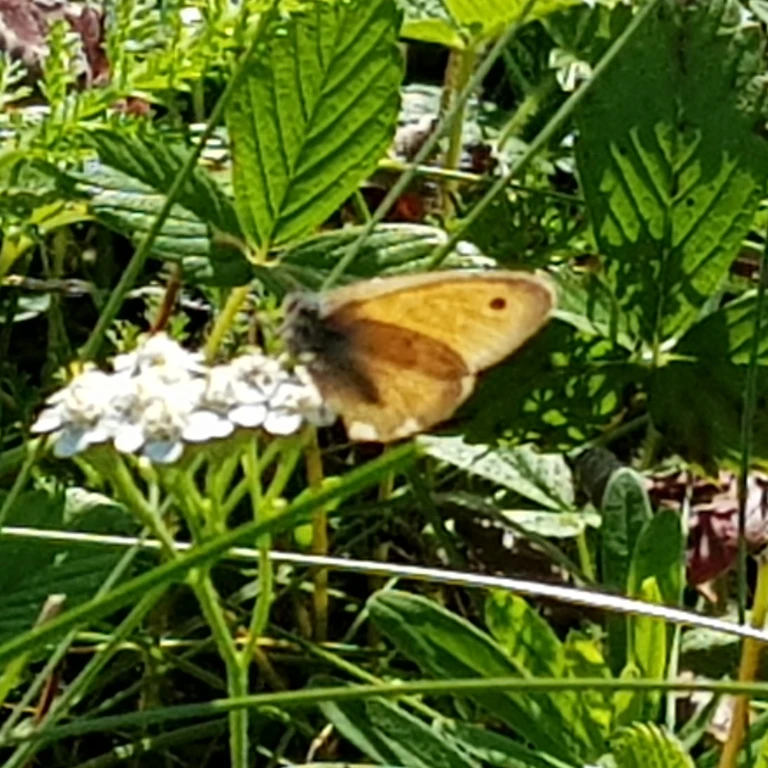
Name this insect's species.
Coenonympha pamphilus
